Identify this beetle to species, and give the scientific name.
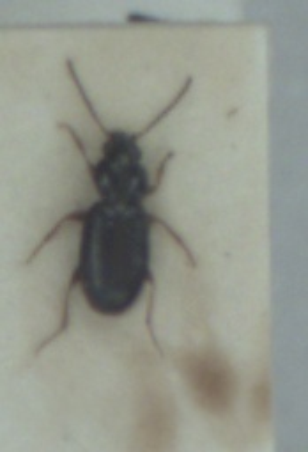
Bembidion obtusum
